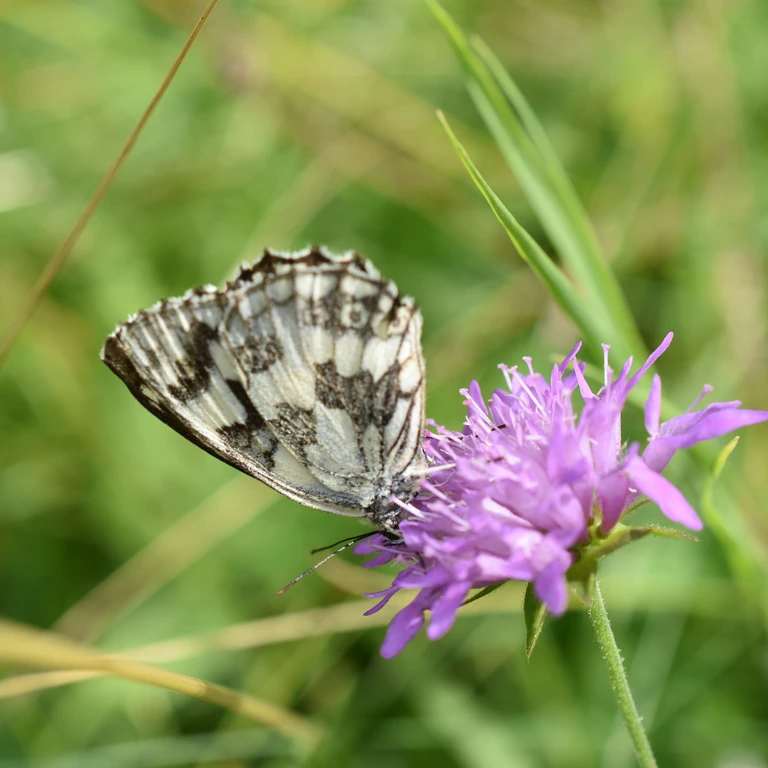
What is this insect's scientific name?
Melanargia galathea
